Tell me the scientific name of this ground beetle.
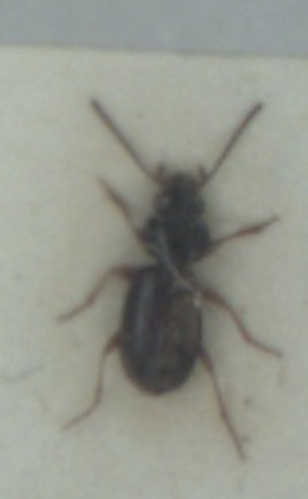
Bembidion mannerheimii
